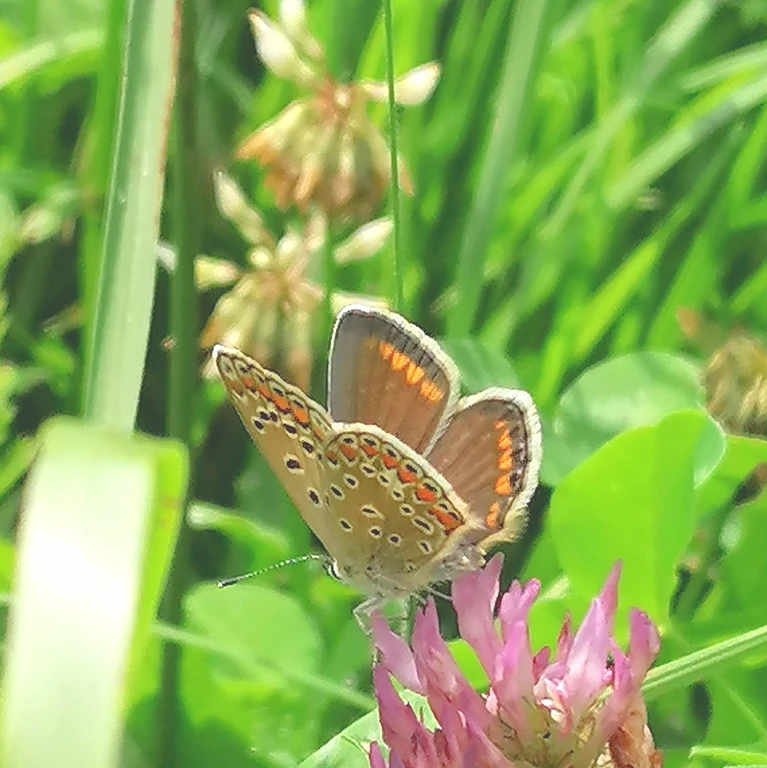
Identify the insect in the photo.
Polyommatus icarus
